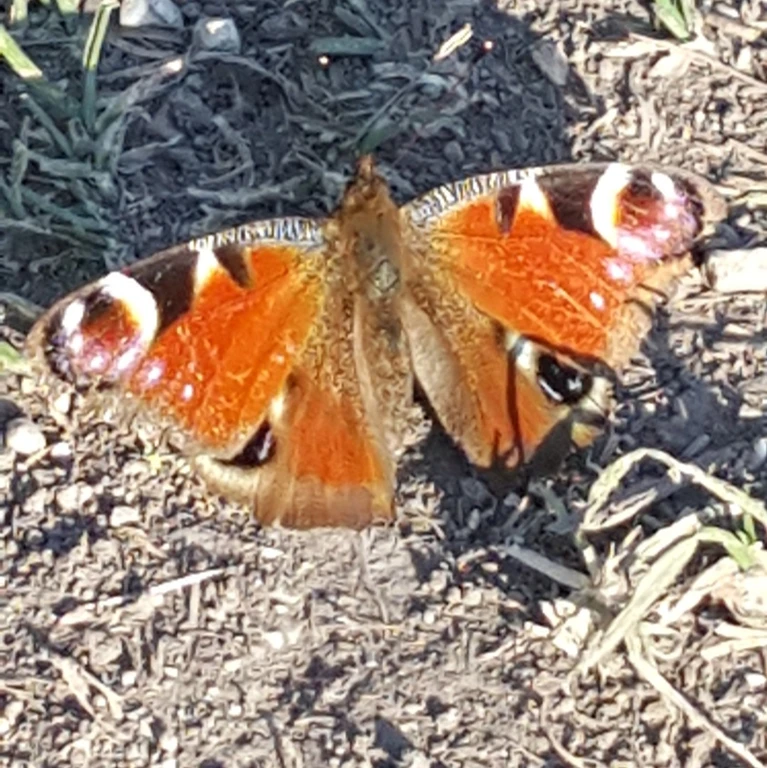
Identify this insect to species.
Aglais io
